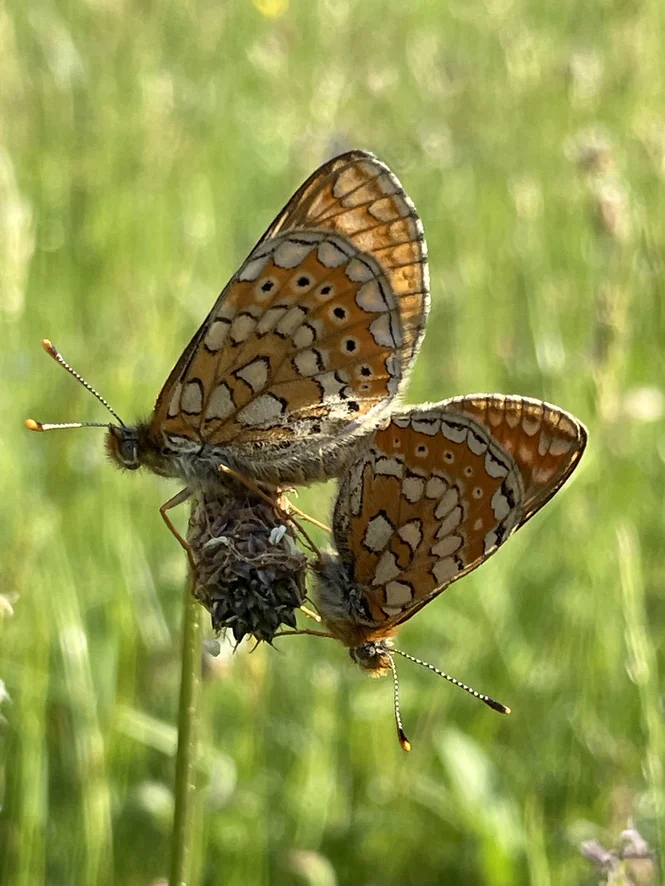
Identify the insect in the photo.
Euphydryas aurinia
